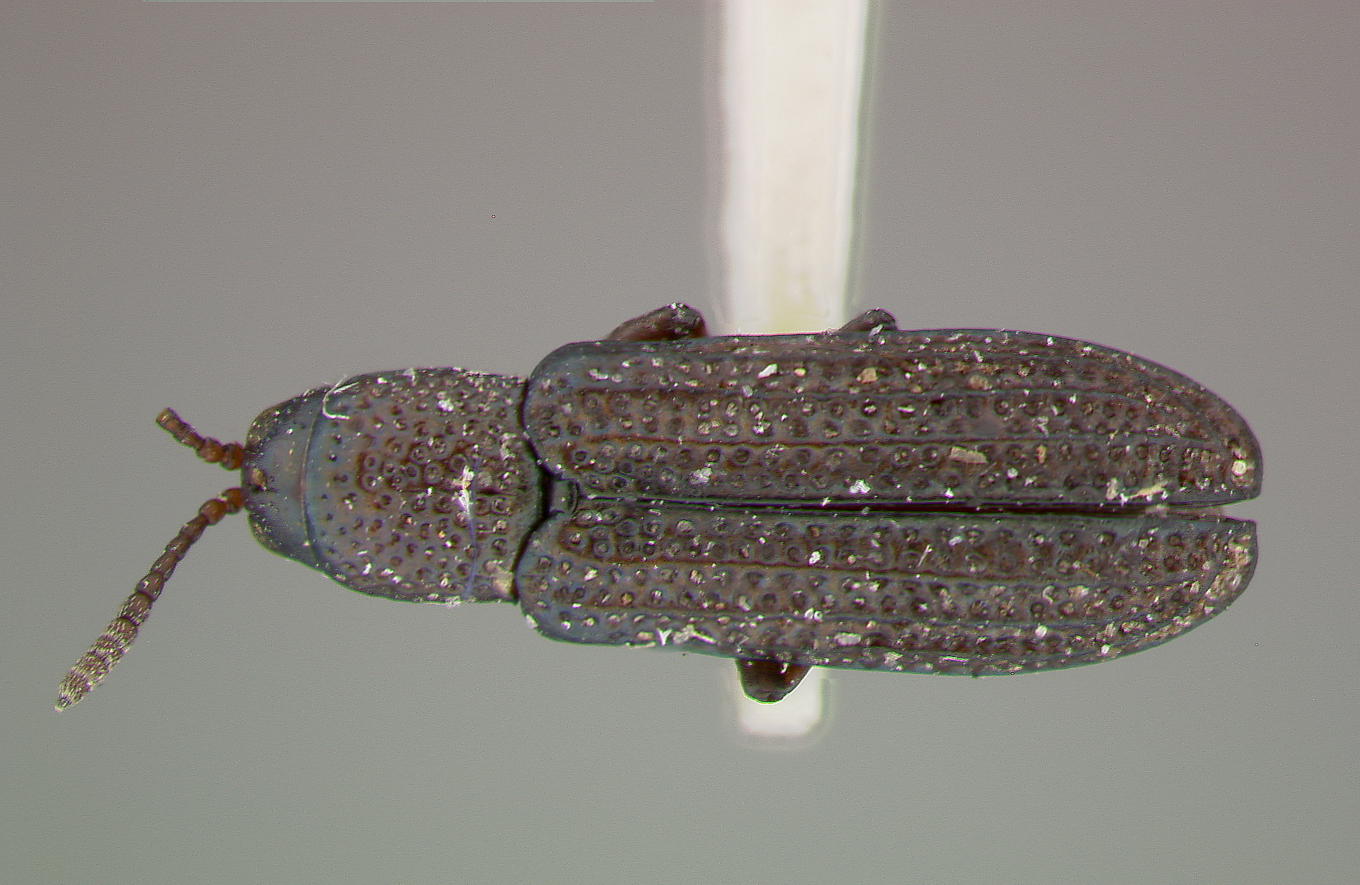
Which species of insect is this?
Anisostena arizonica
